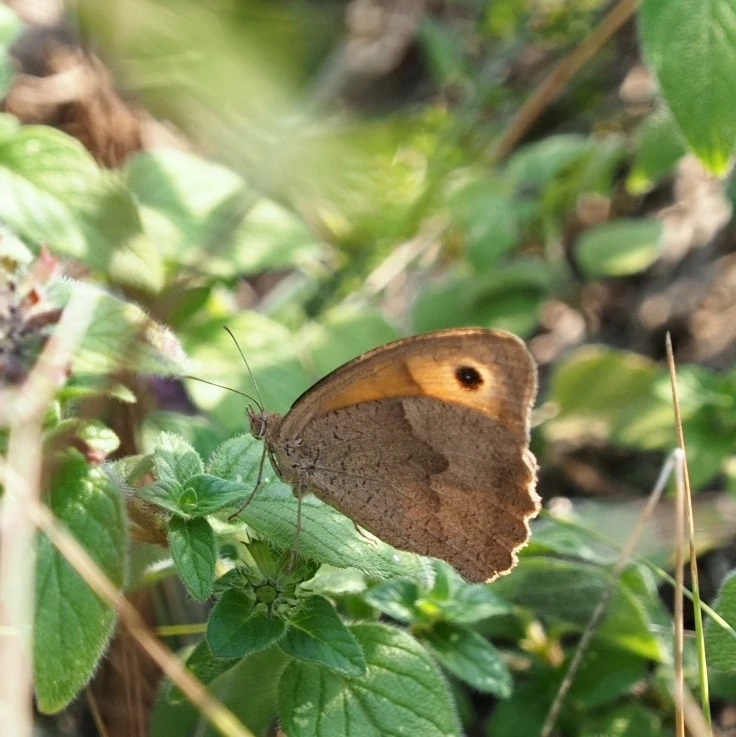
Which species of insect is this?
Maniola jurtina
